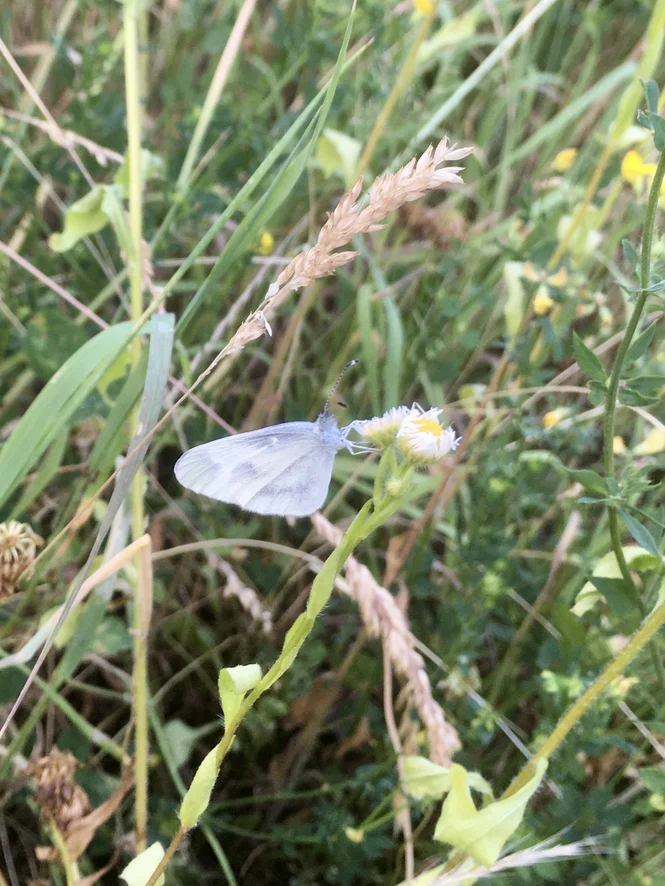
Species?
Leptidea sinapis/juvernica
